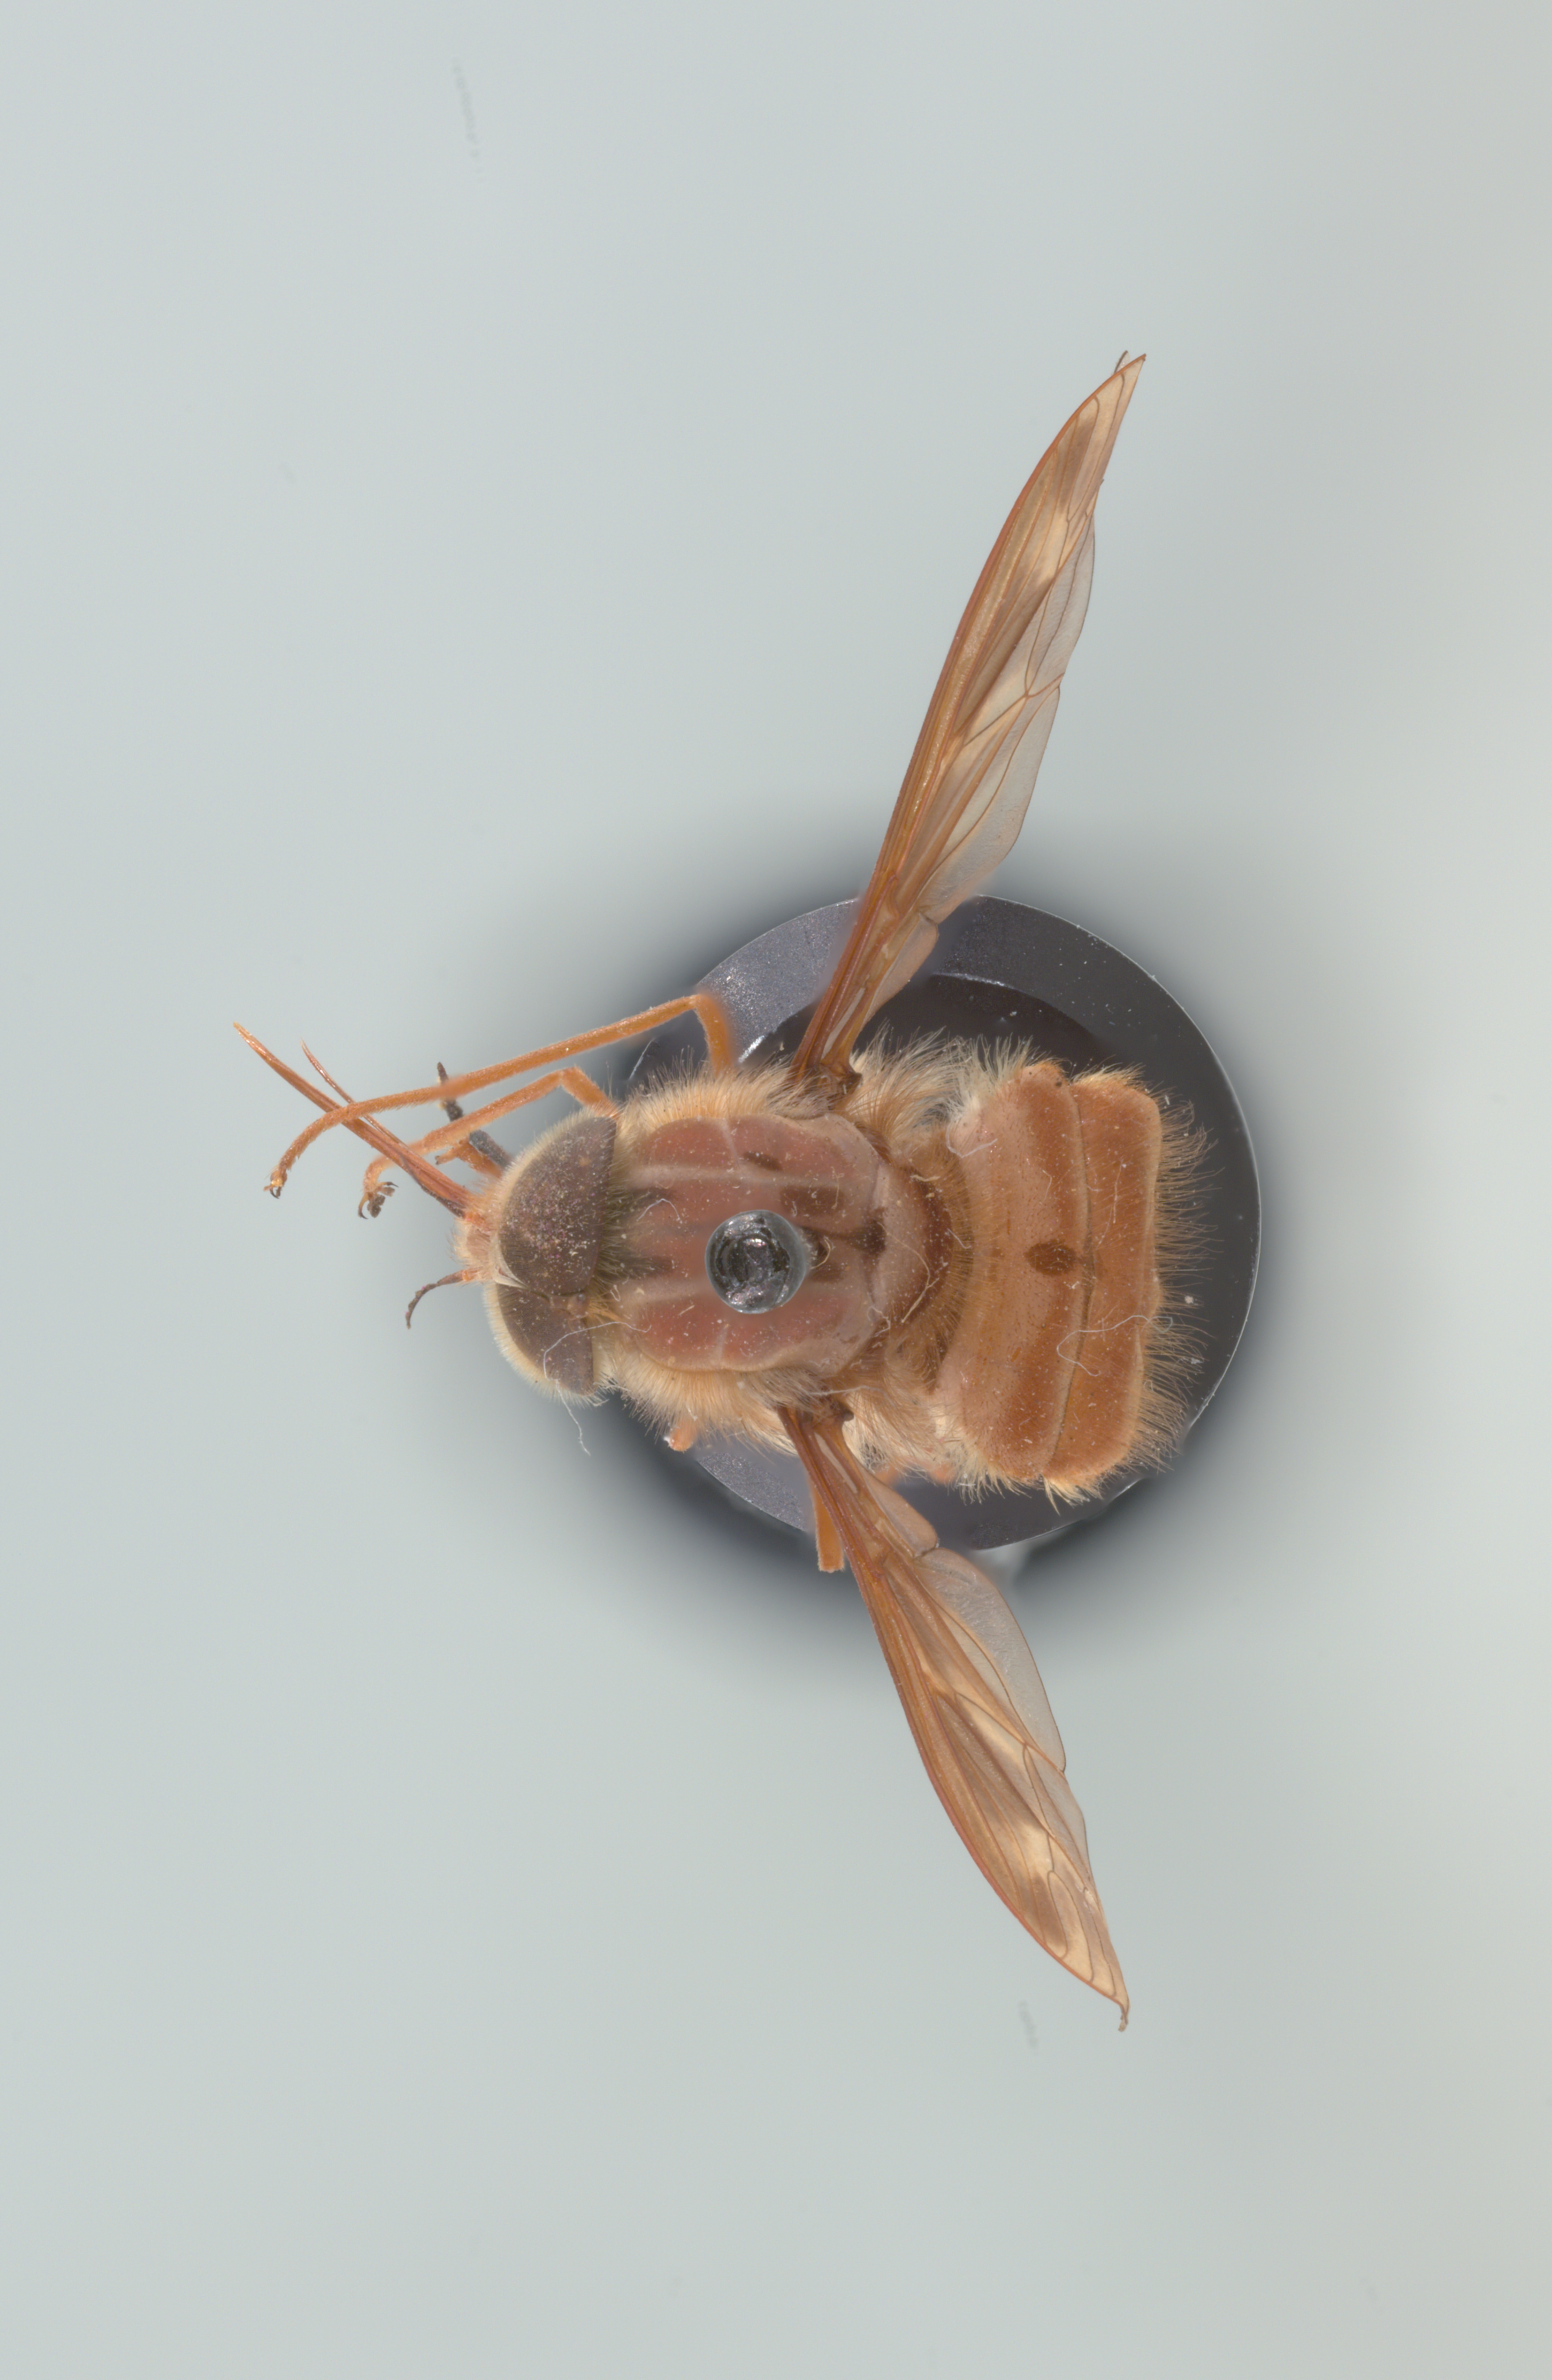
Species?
Hirmoneura nubipennis (also Trichophthalma nubipennis)
